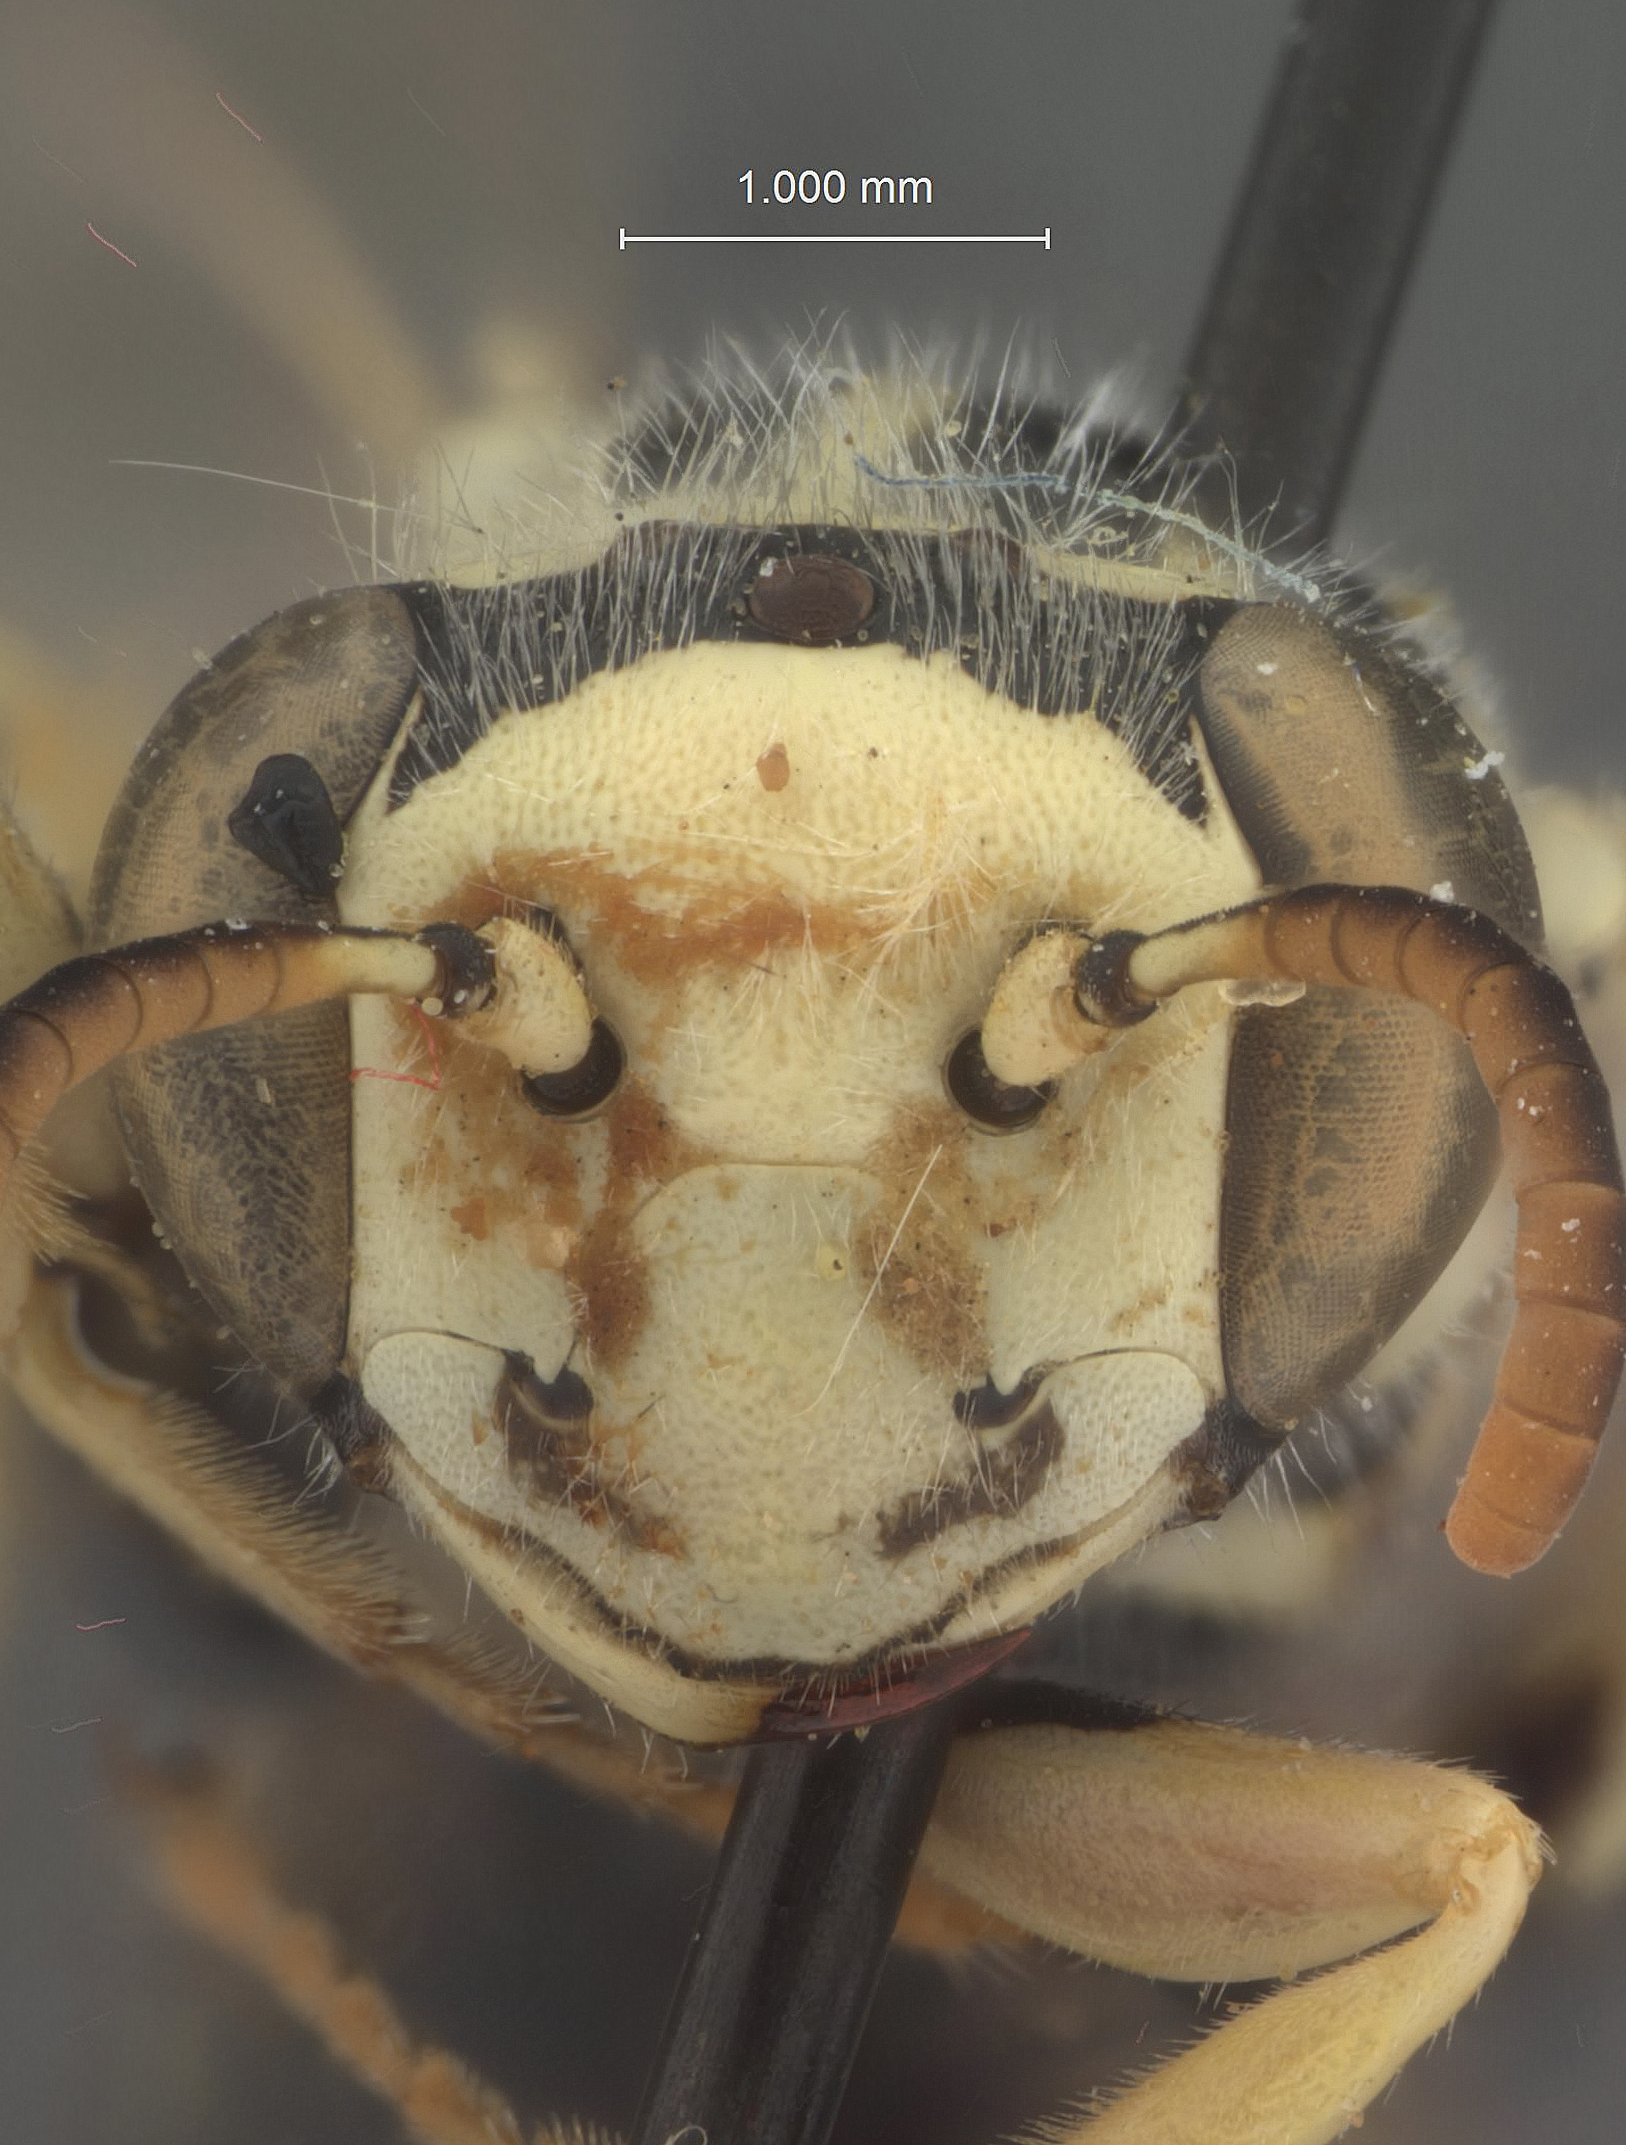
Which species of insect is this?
Philanthus albopilosus
